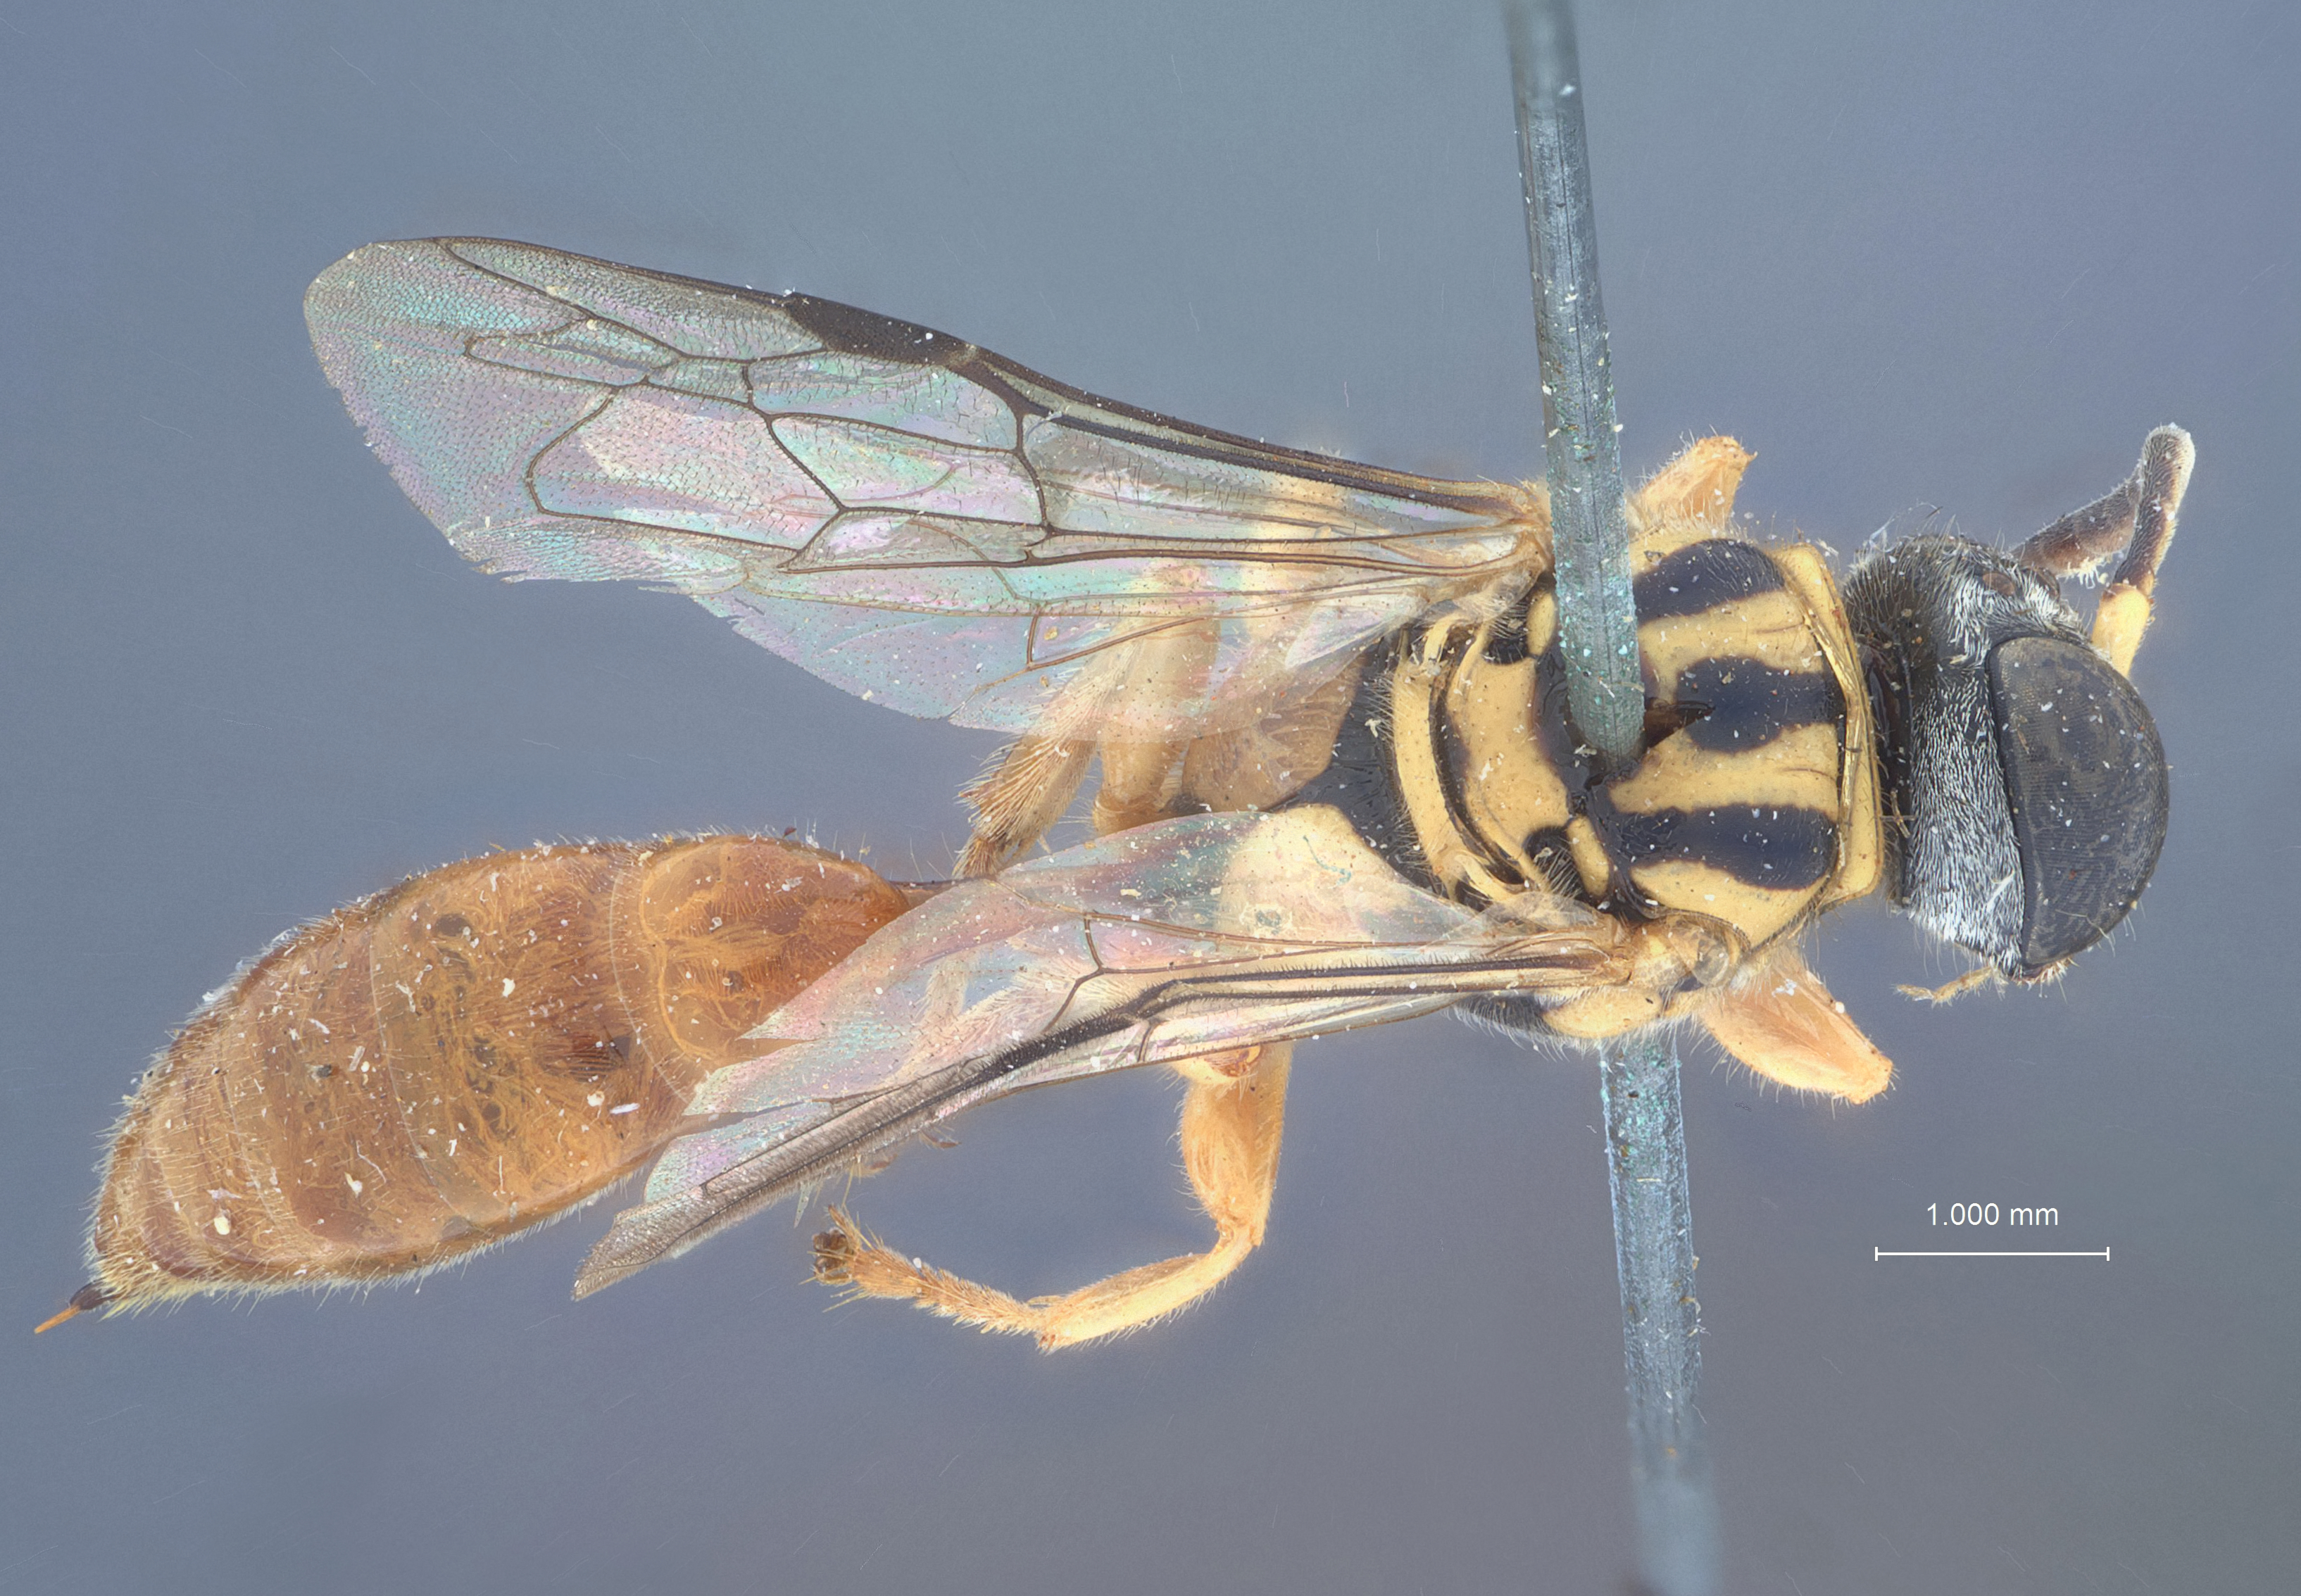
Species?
Psenulus diversus
